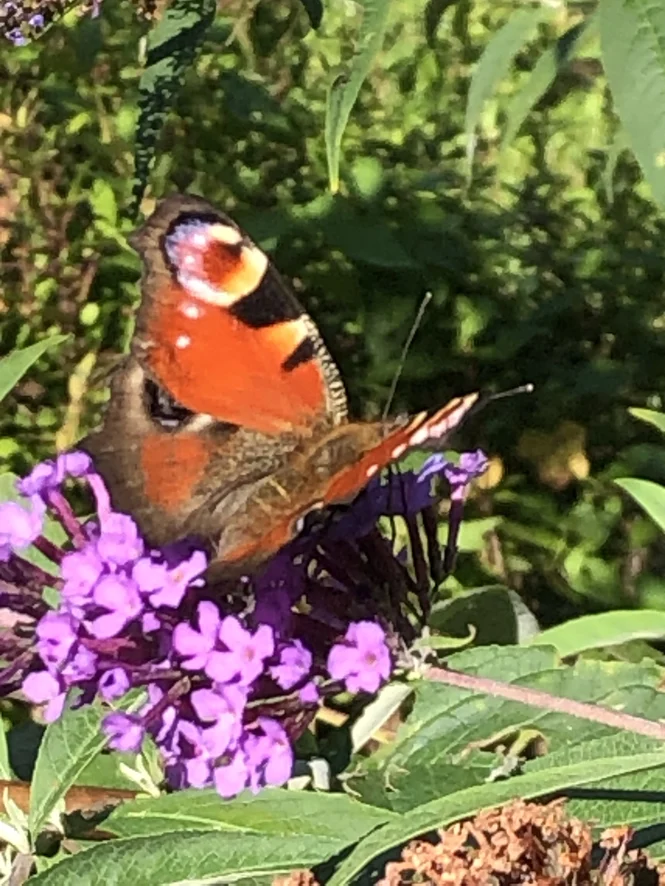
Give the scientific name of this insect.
Aglais io
